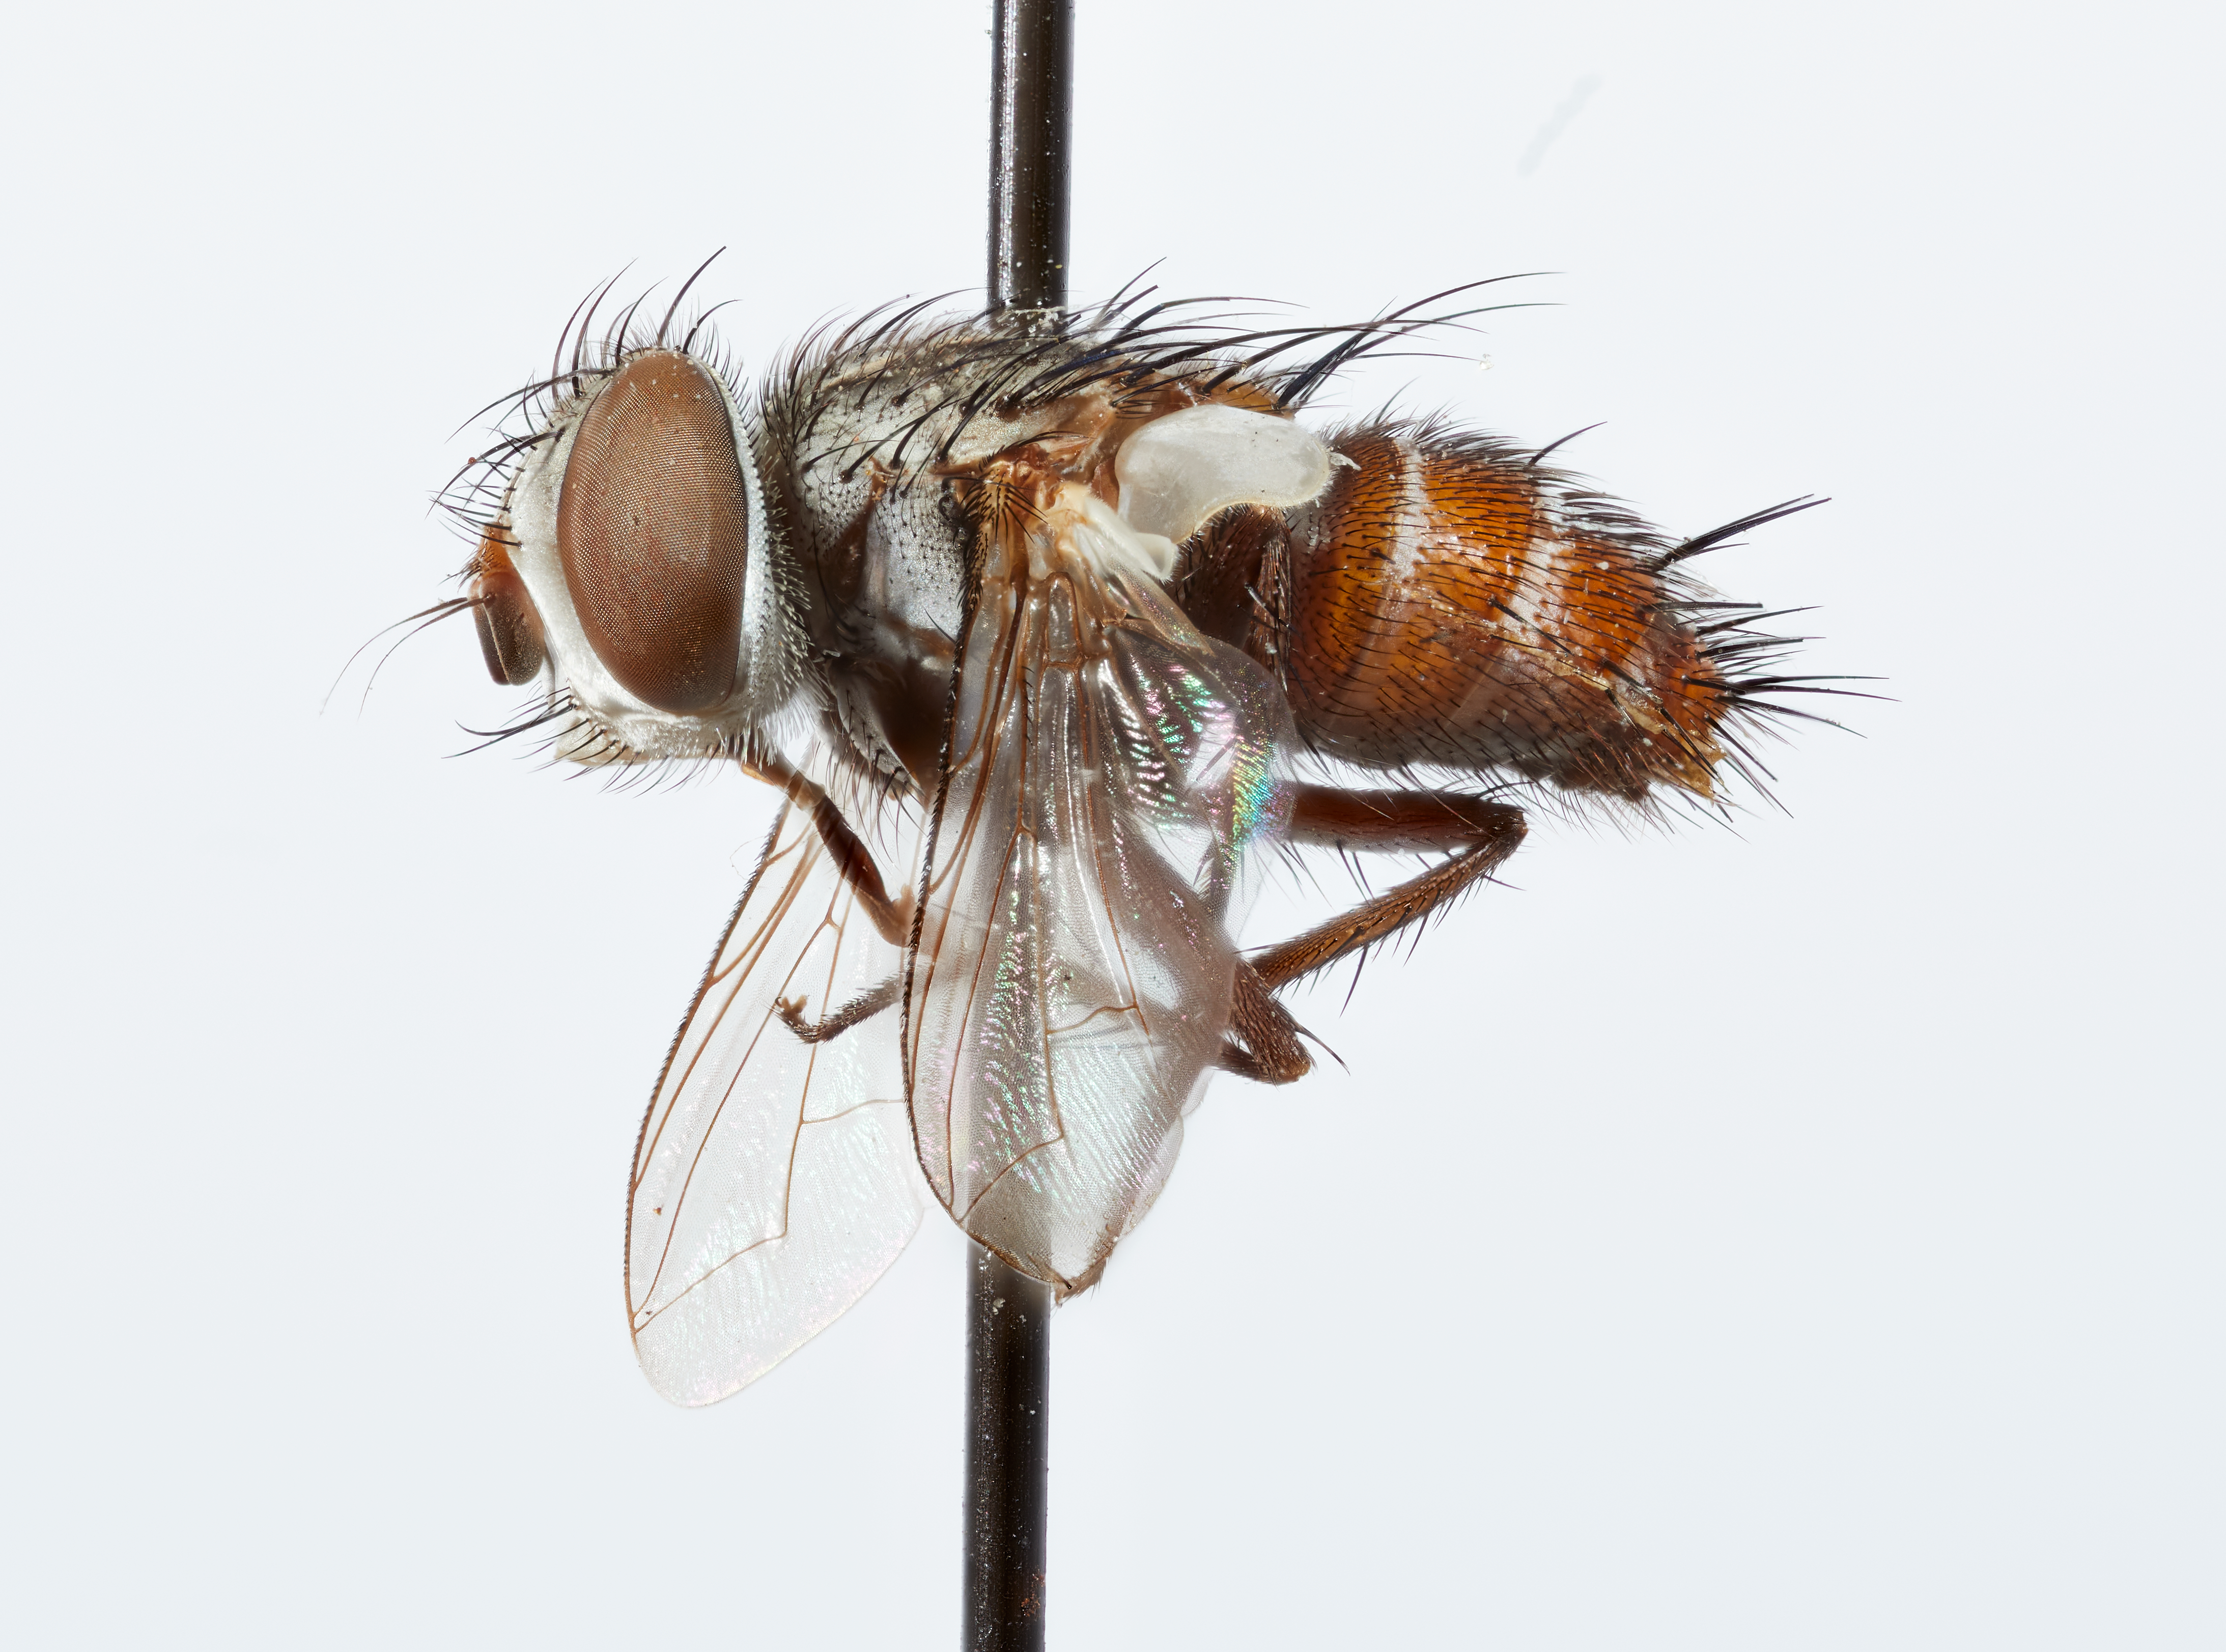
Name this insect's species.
Phasiopsis floridana
